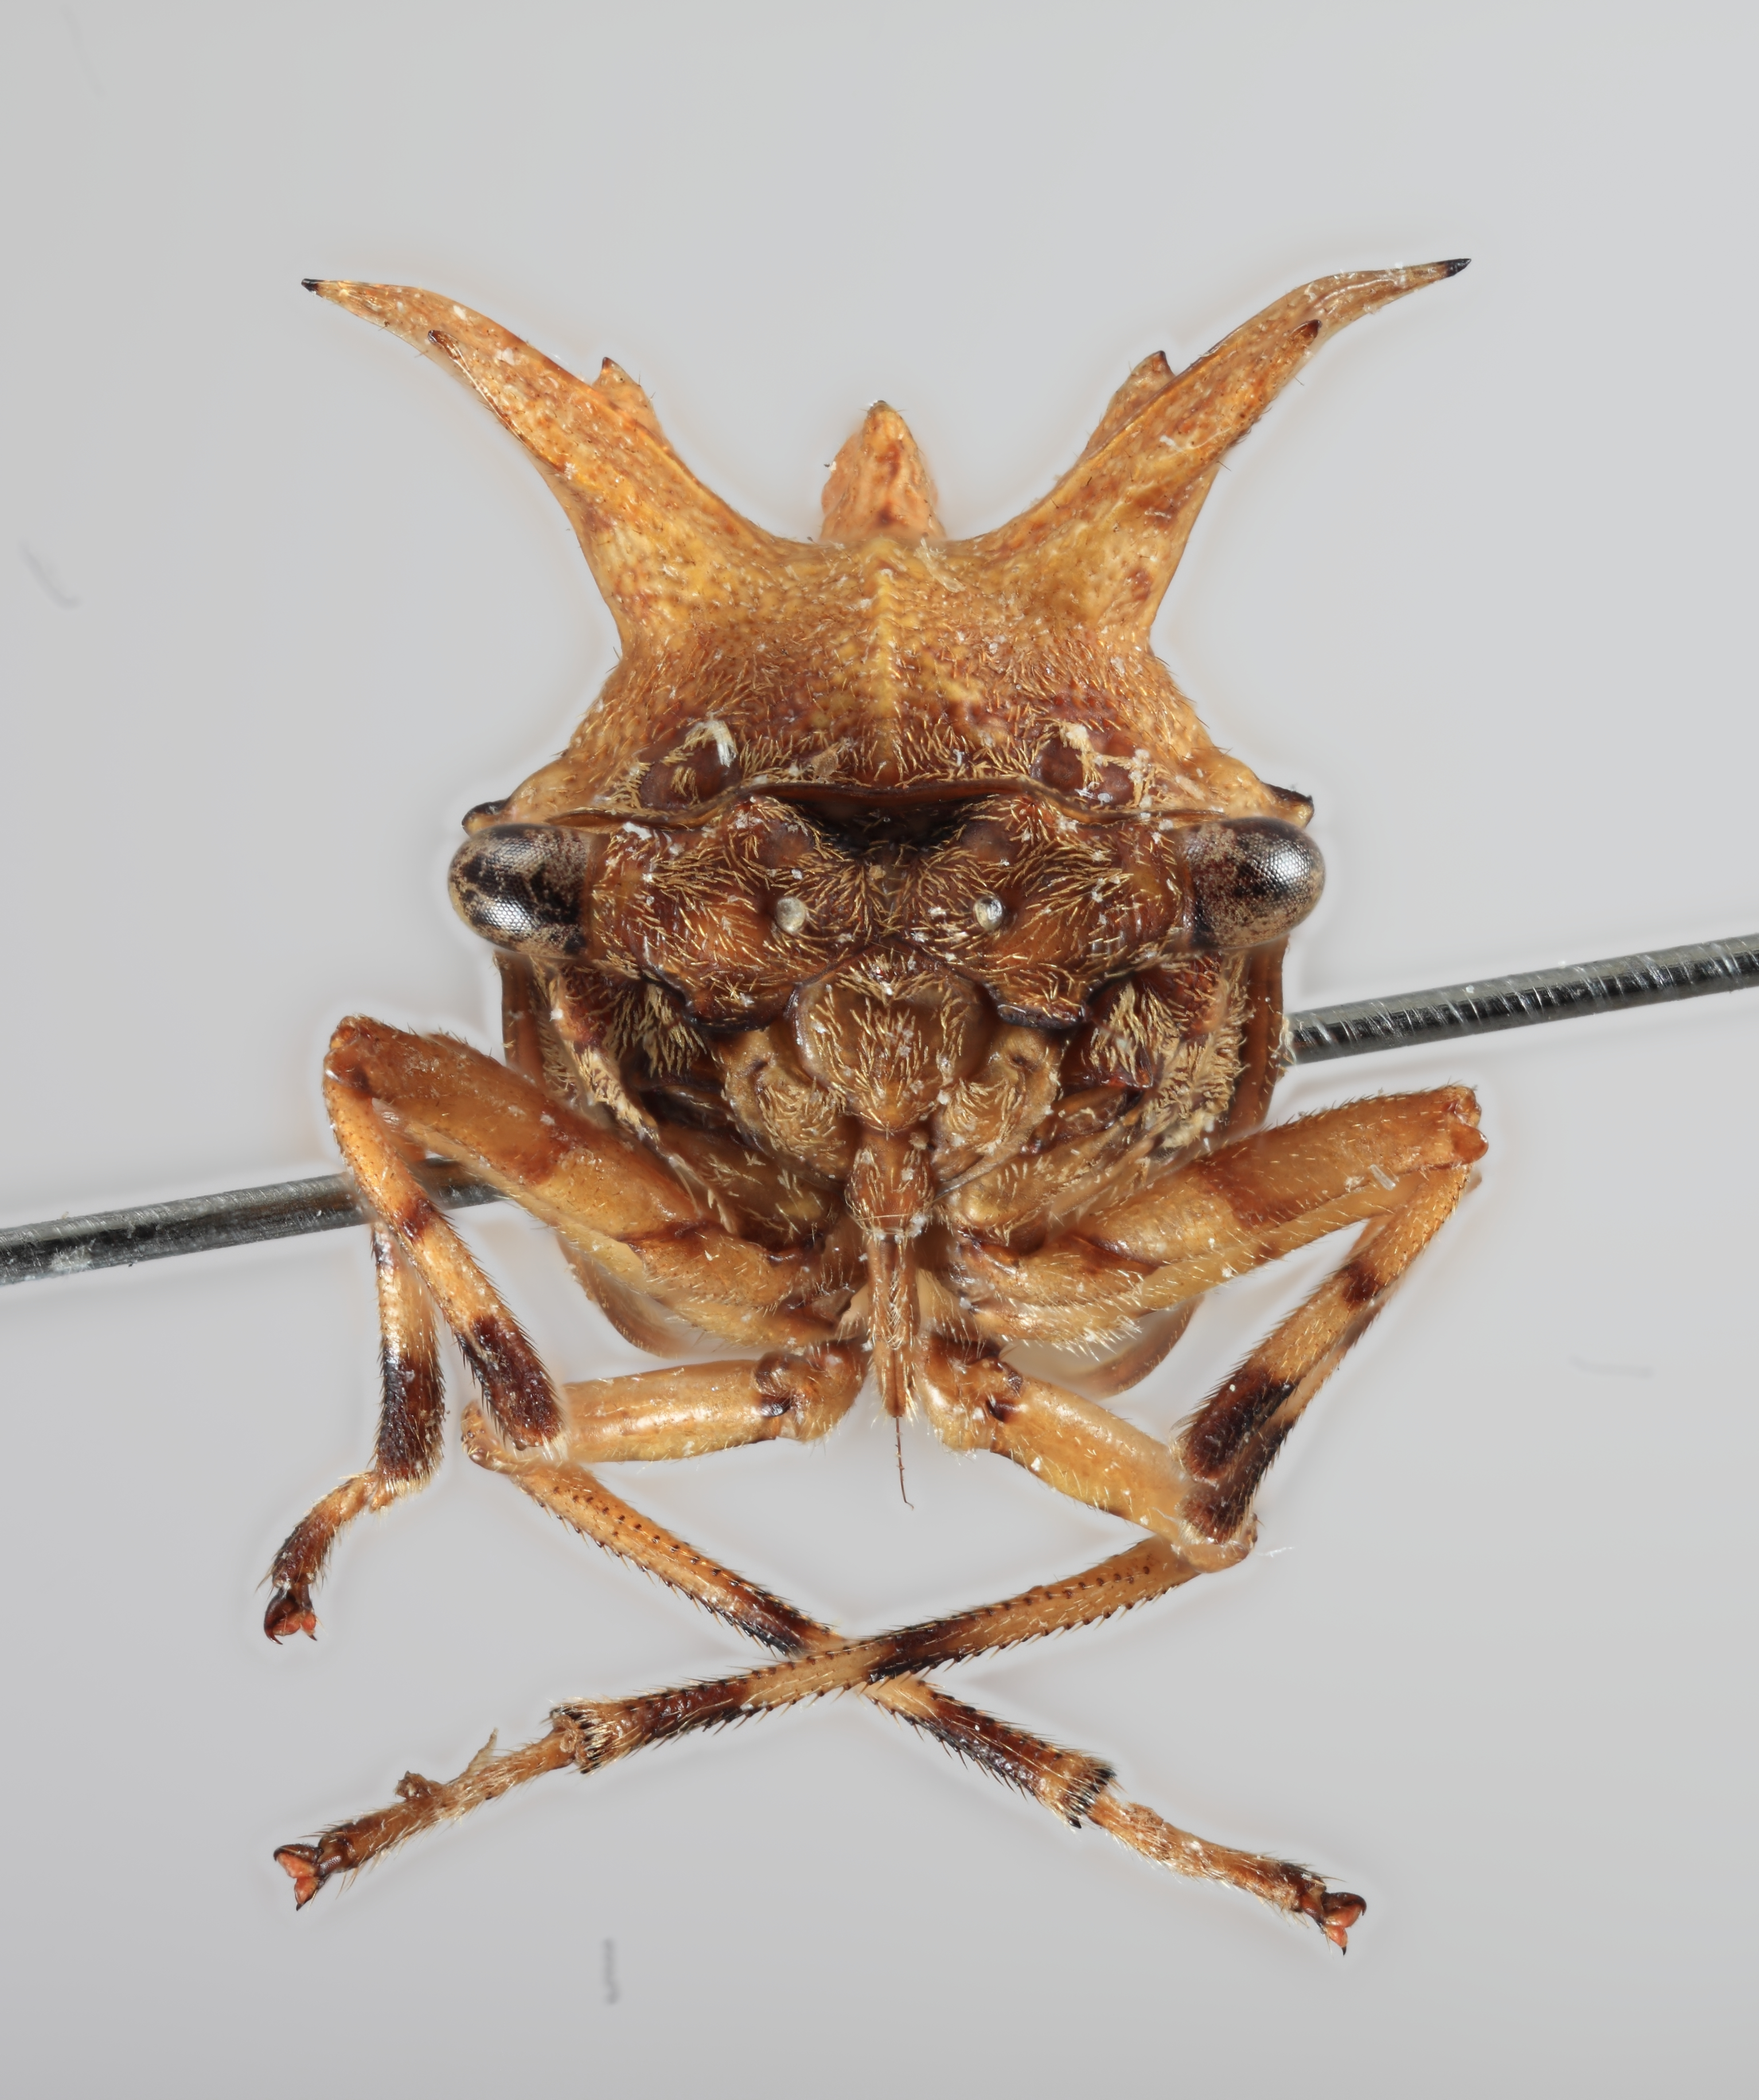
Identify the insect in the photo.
Smerdalea imminens
